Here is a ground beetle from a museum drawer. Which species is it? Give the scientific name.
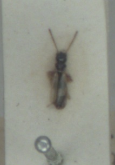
Philorhizus notatus
